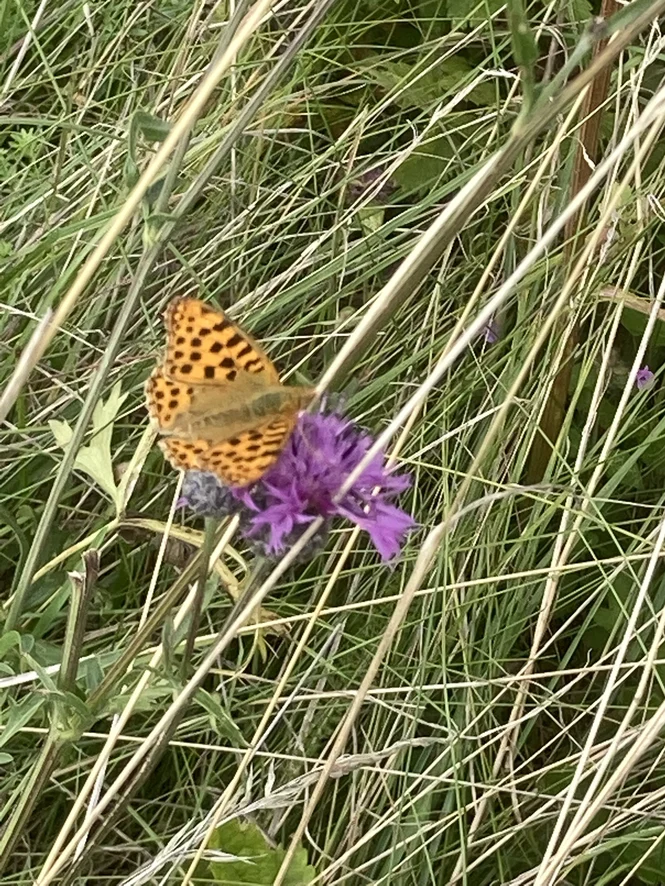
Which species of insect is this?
Issoria lathonia
